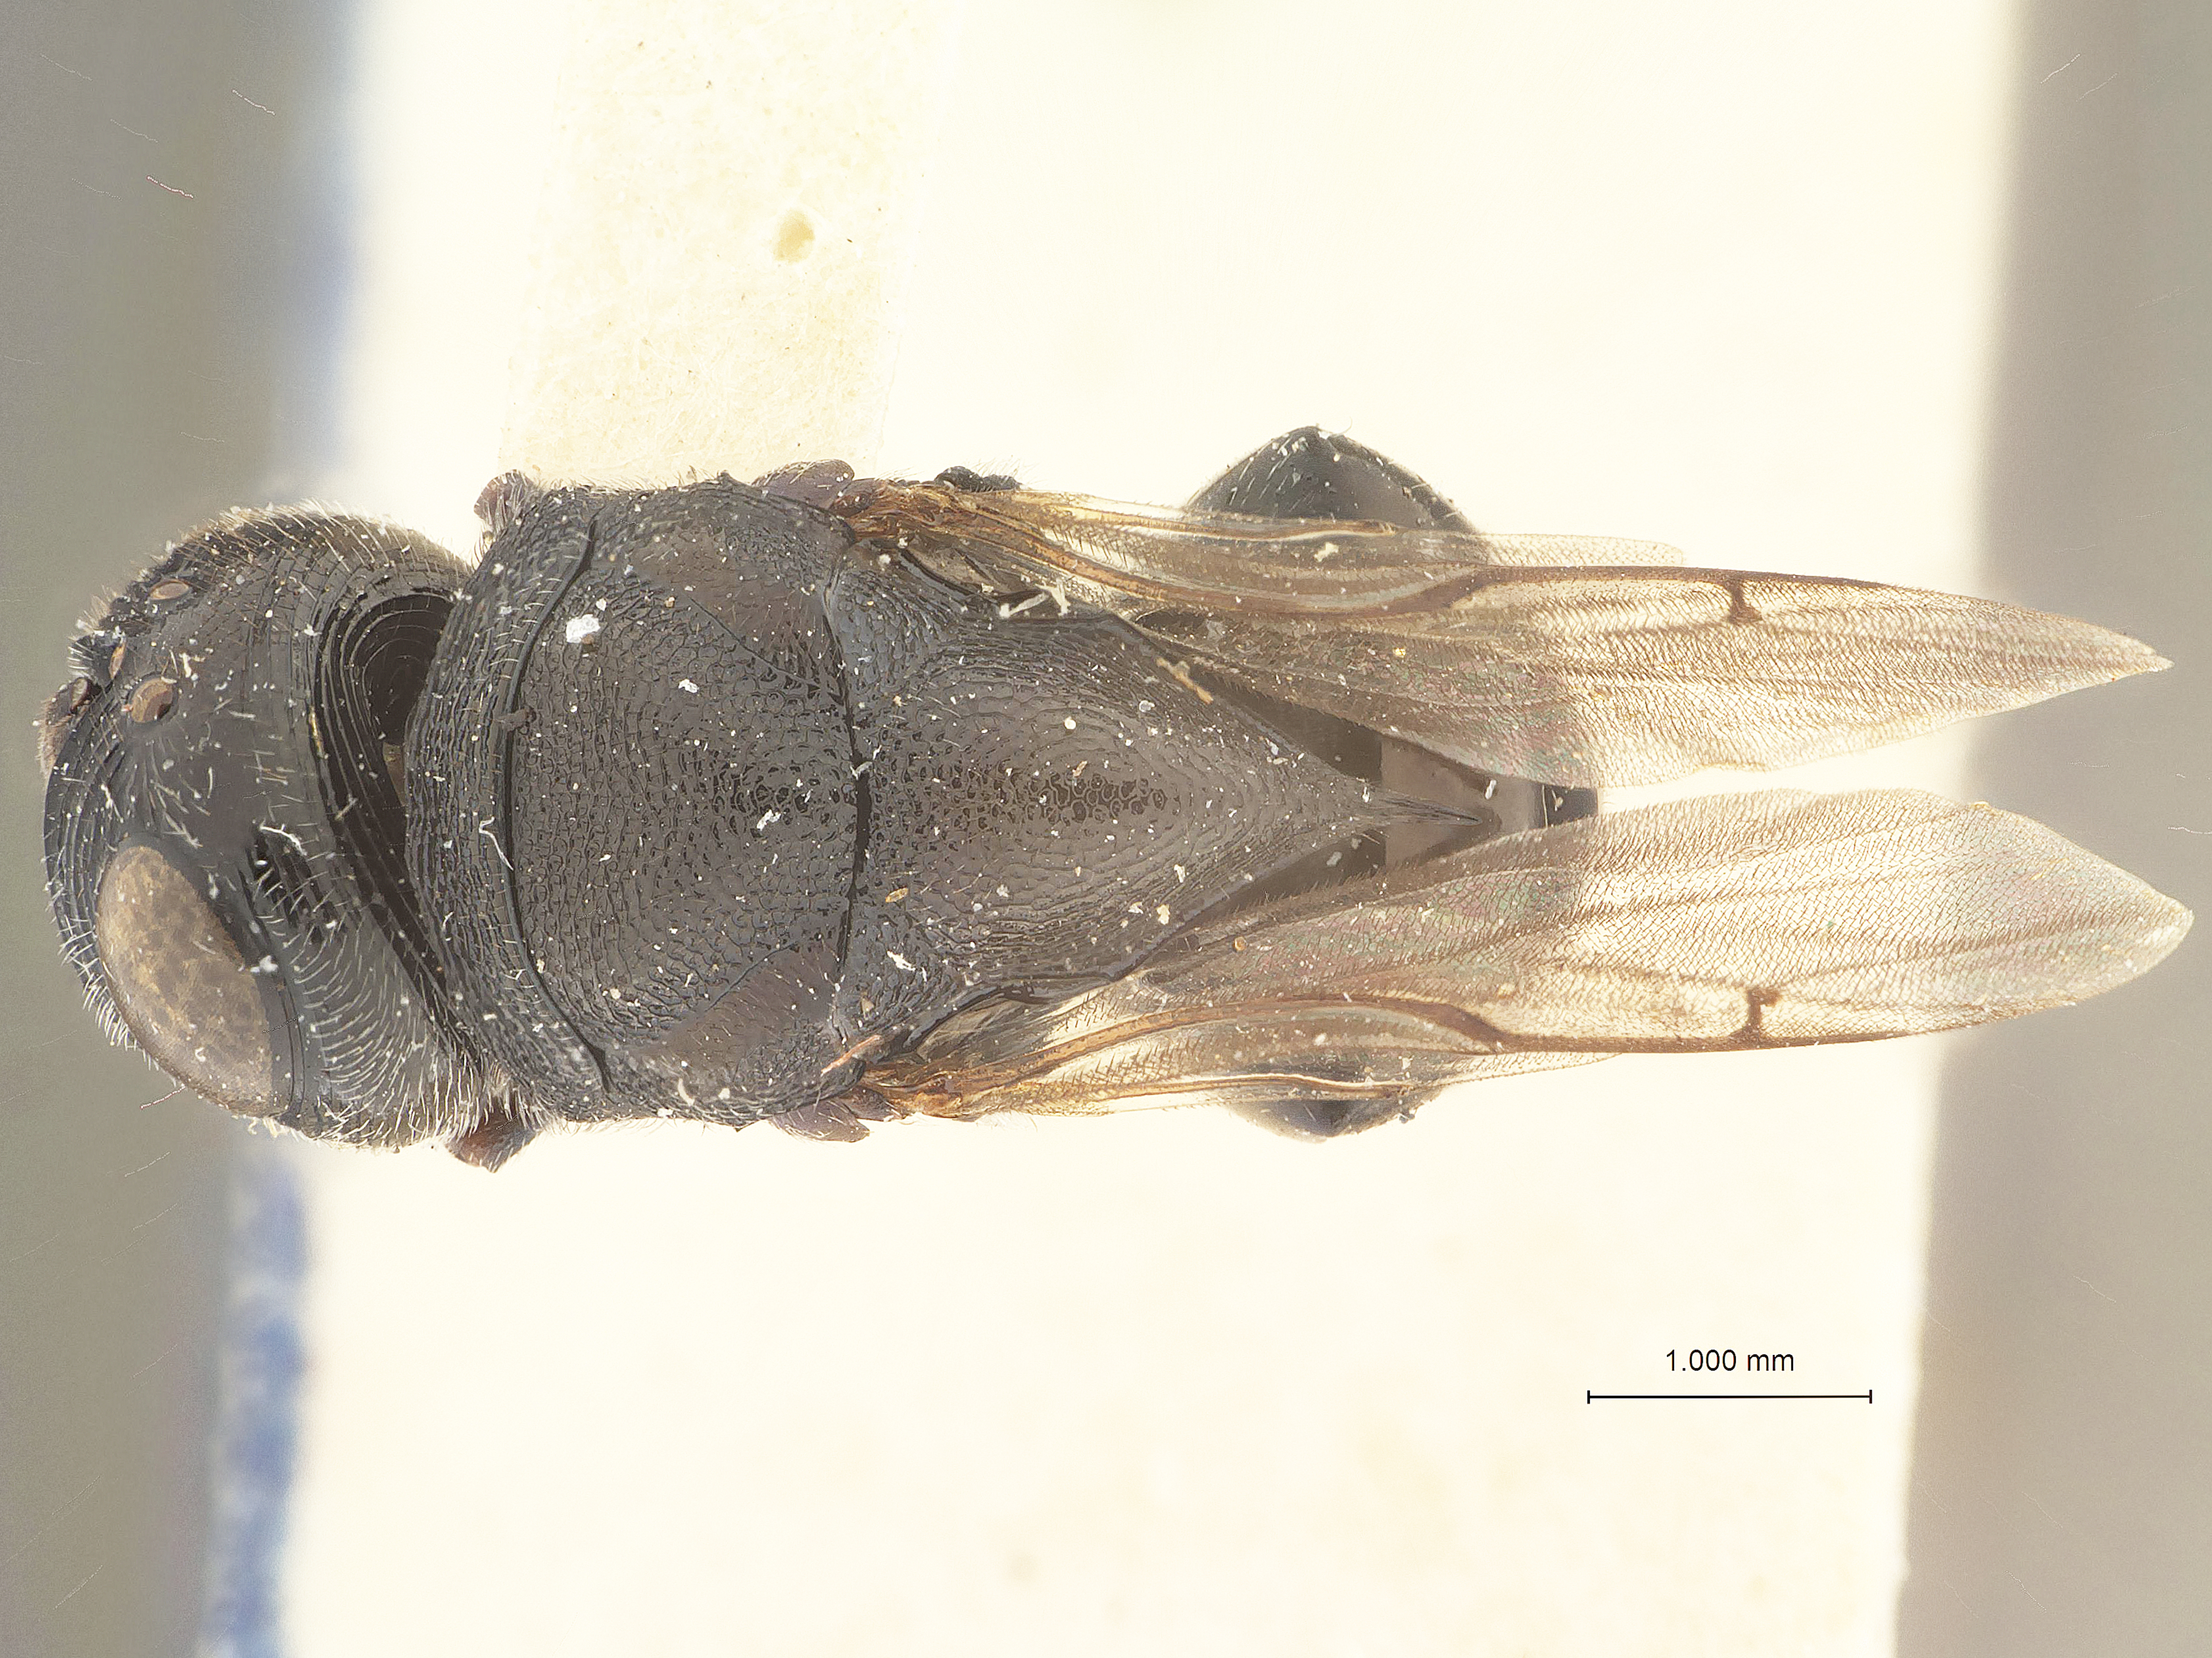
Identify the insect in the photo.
Krombeinius sauion
